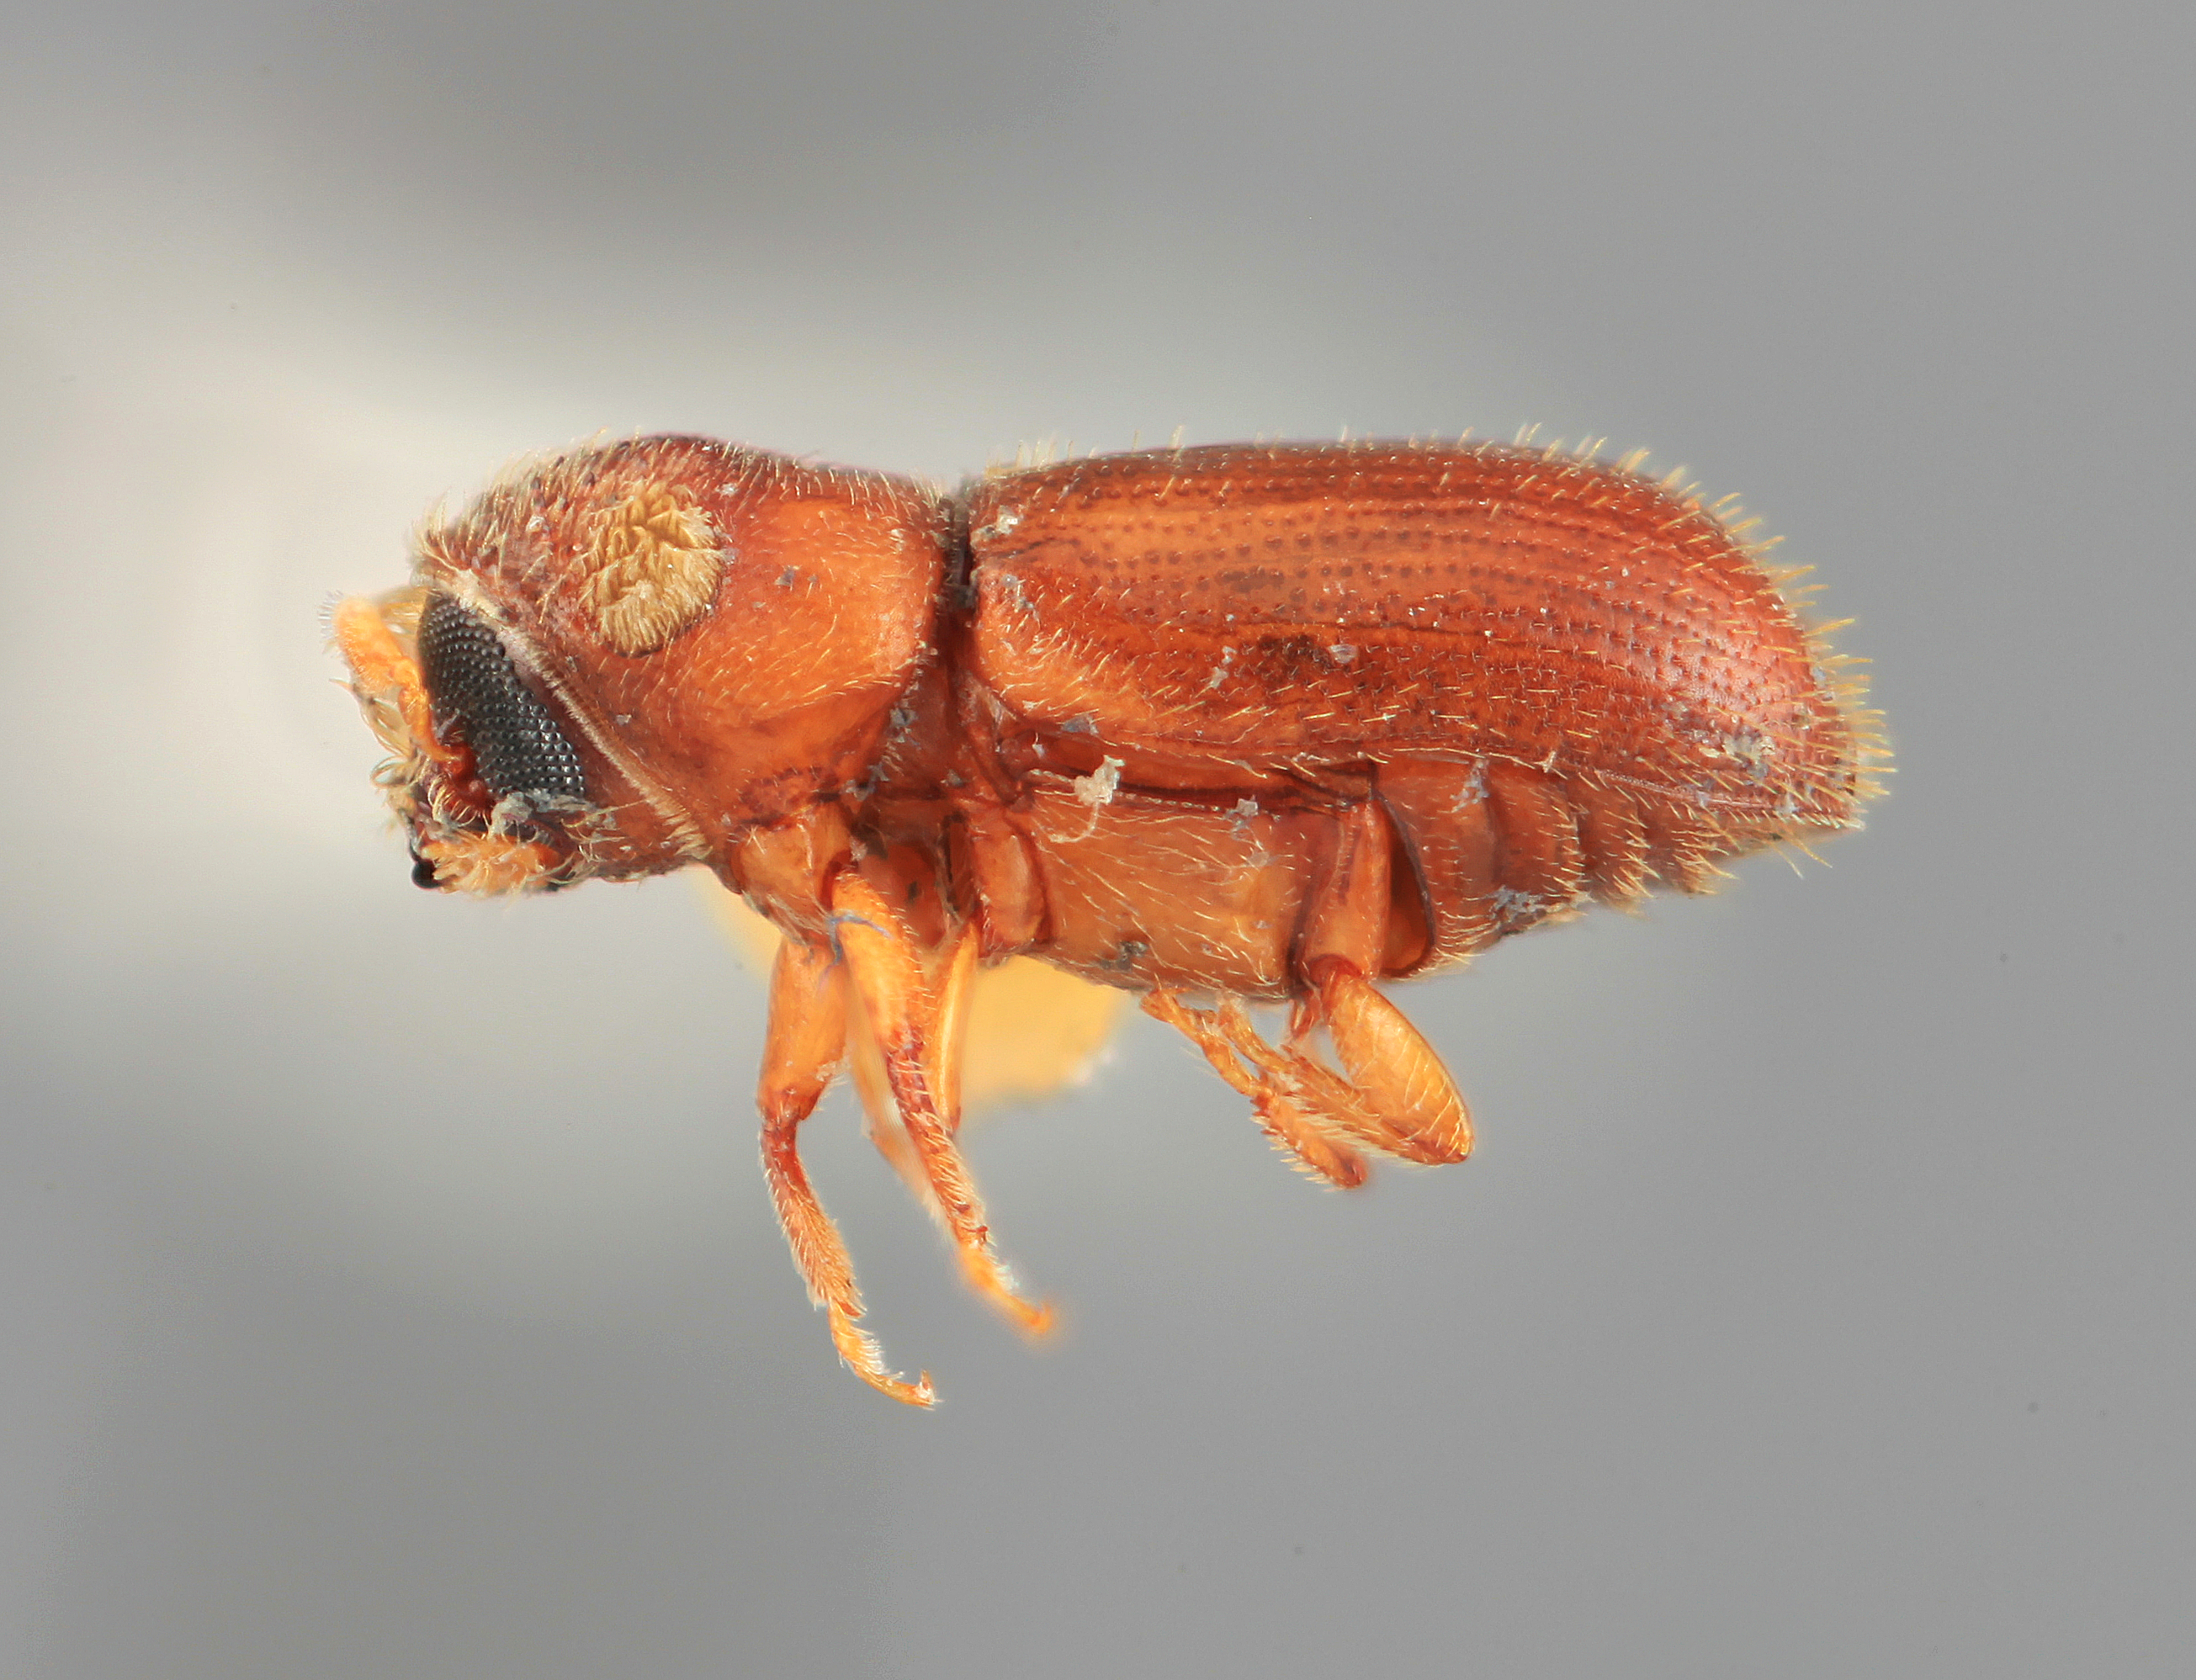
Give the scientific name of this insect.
Pityoborus hondurensis
